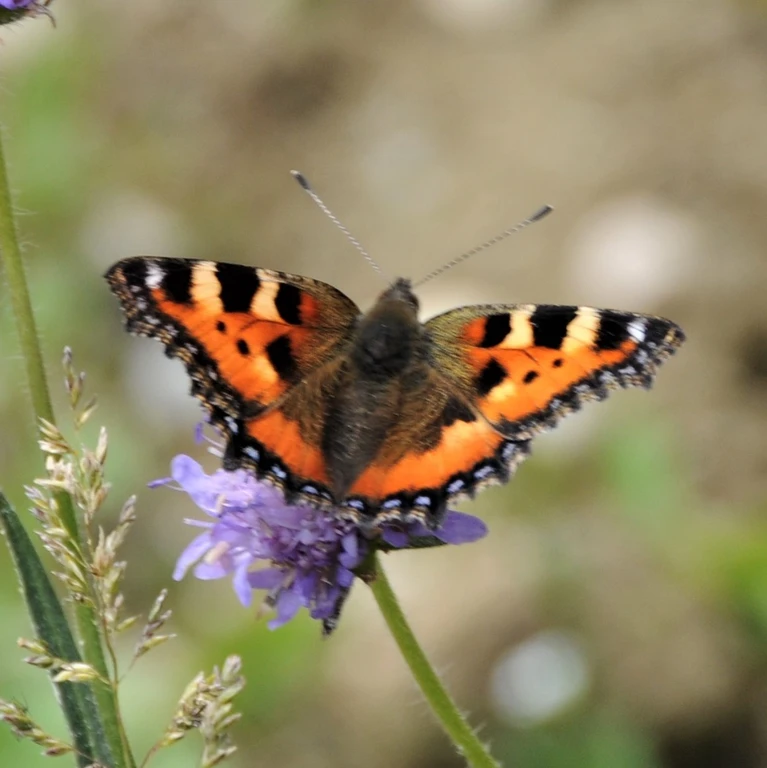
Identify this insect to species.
Aglais urticae
